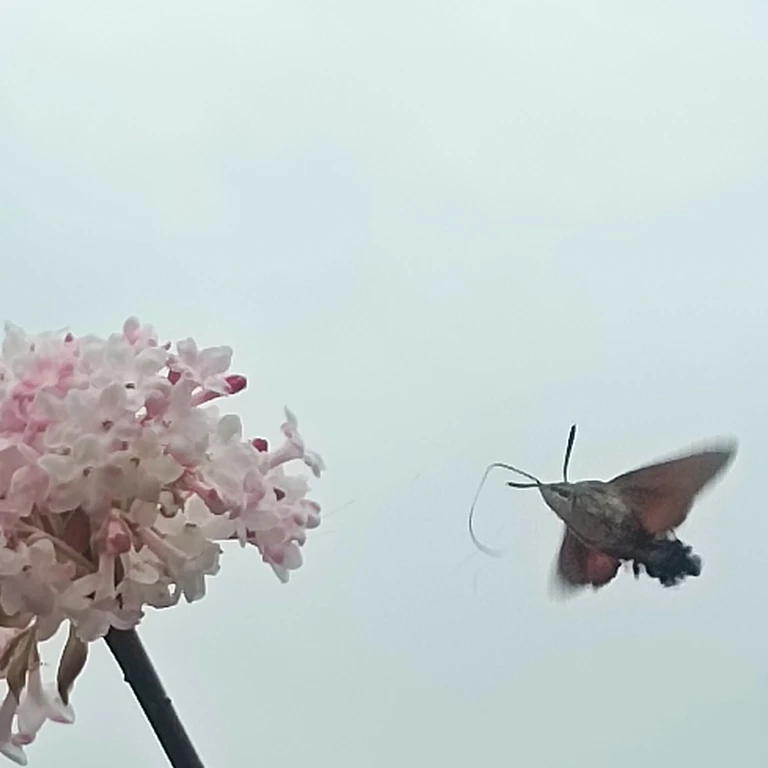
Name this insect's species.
Macroglossum stellatarum
